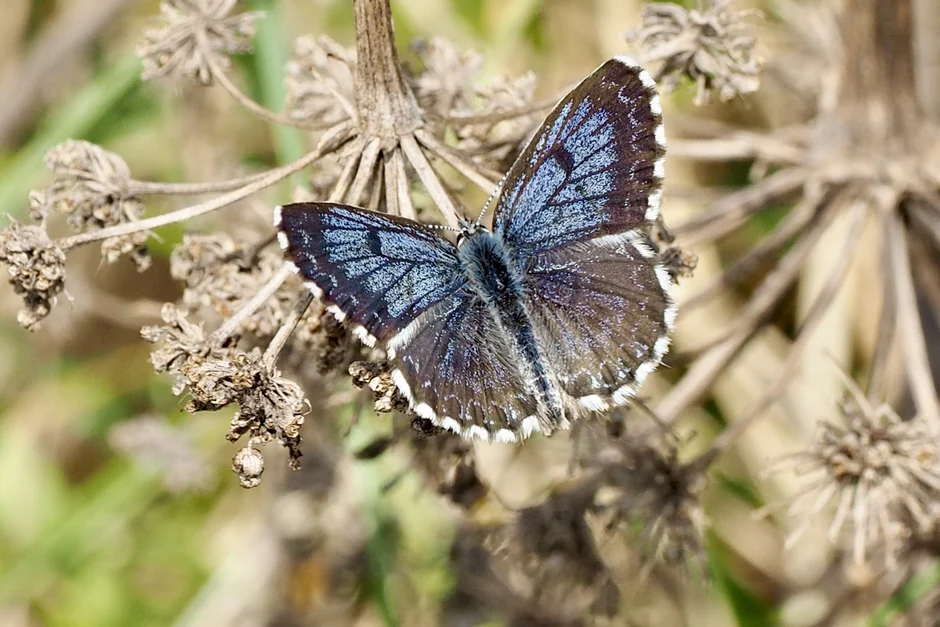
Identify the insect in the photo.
Scolitantides orion
